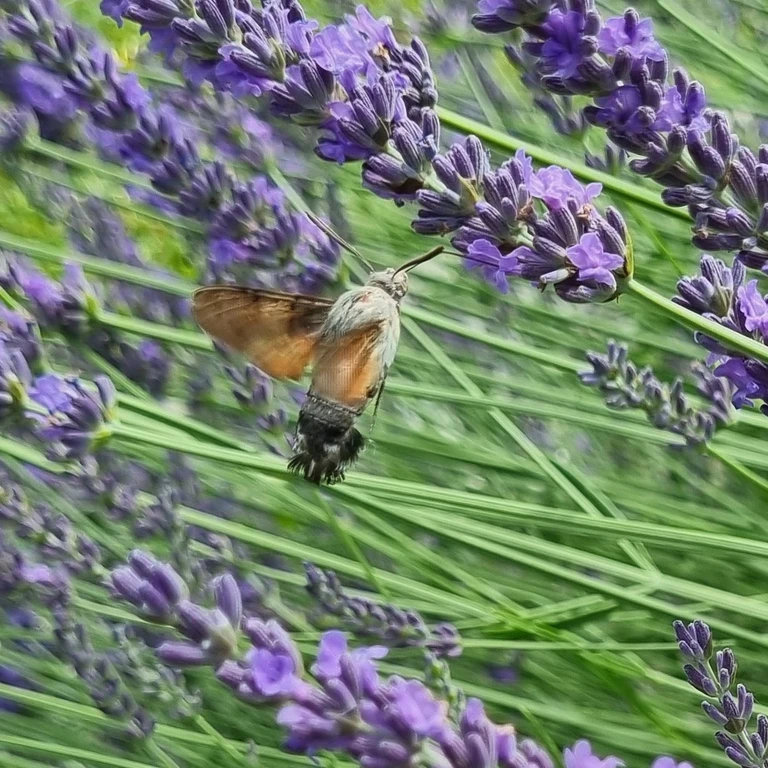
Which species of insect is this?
Macroglossum stellatarum
